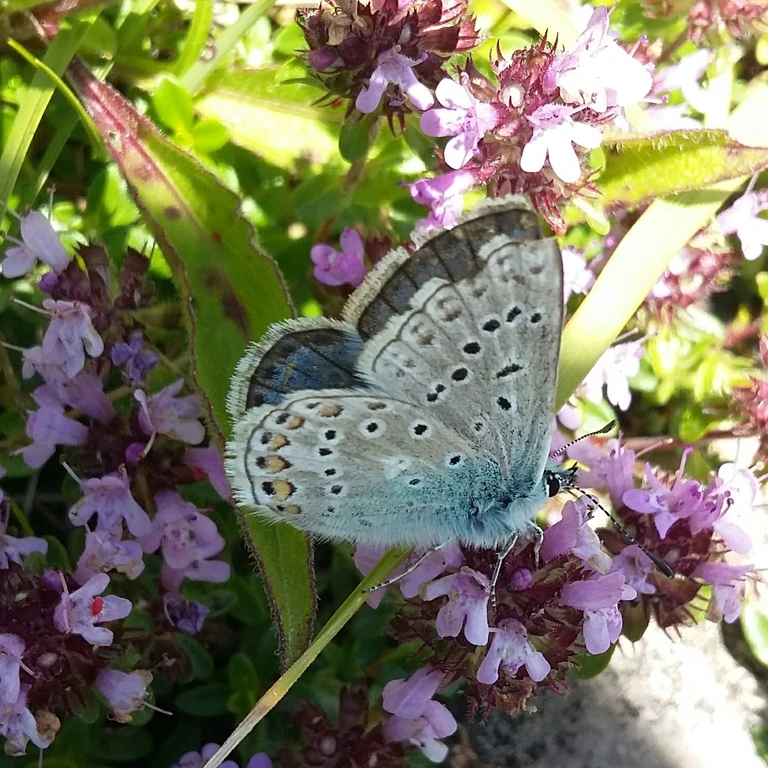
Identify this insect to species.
Polyommatus eros
